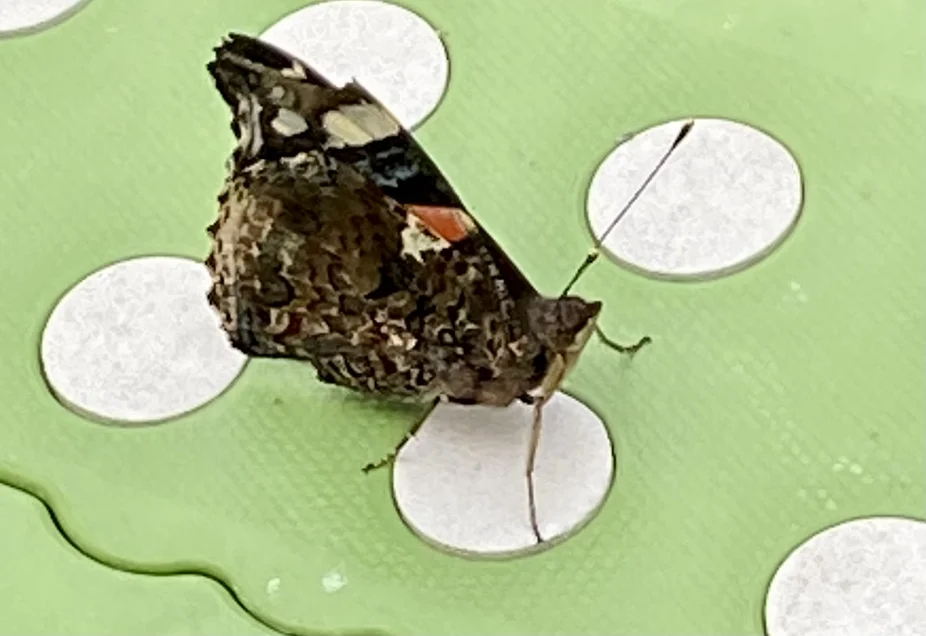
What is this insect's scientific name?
Vanessa atalanta
